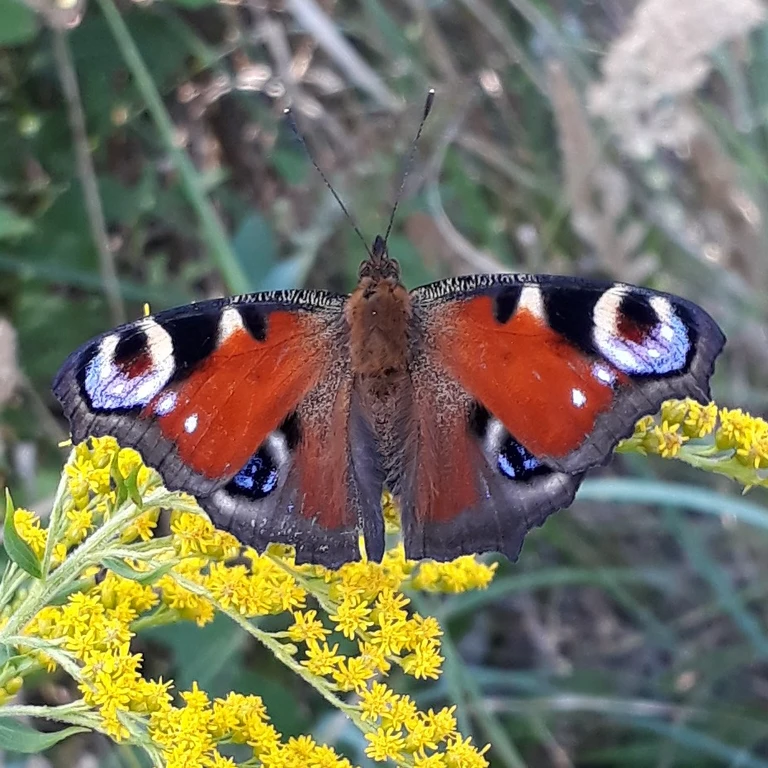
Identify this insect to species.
Aglais io
